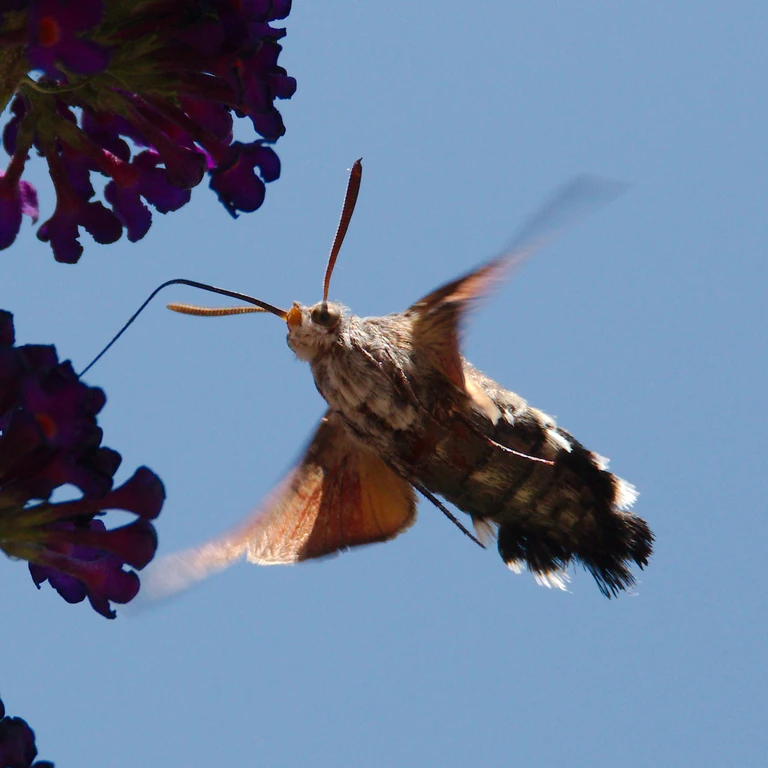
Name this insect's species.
Macroglossum stellatarum
